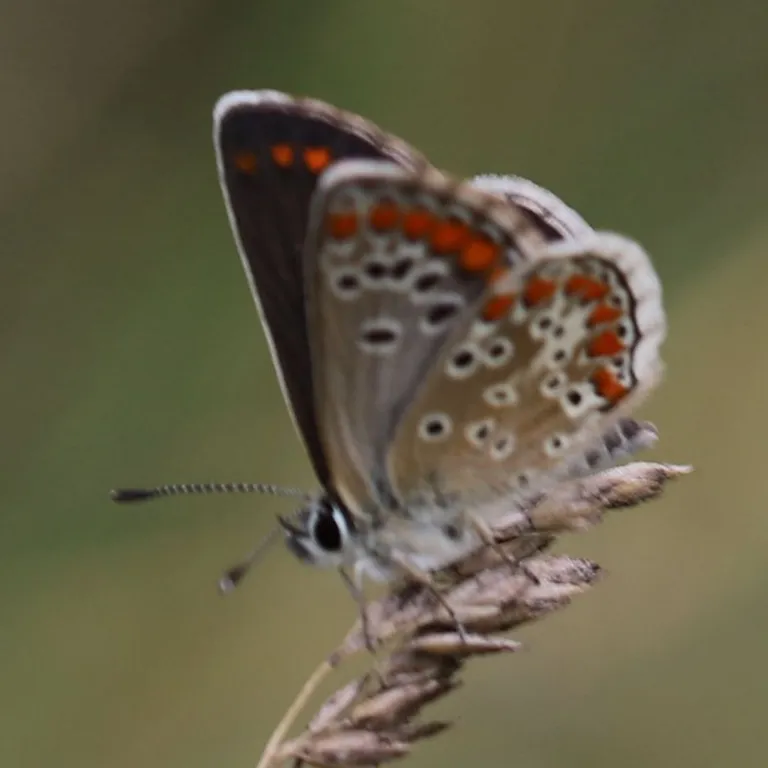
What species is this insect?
Aricia agestis/artaxerxes
